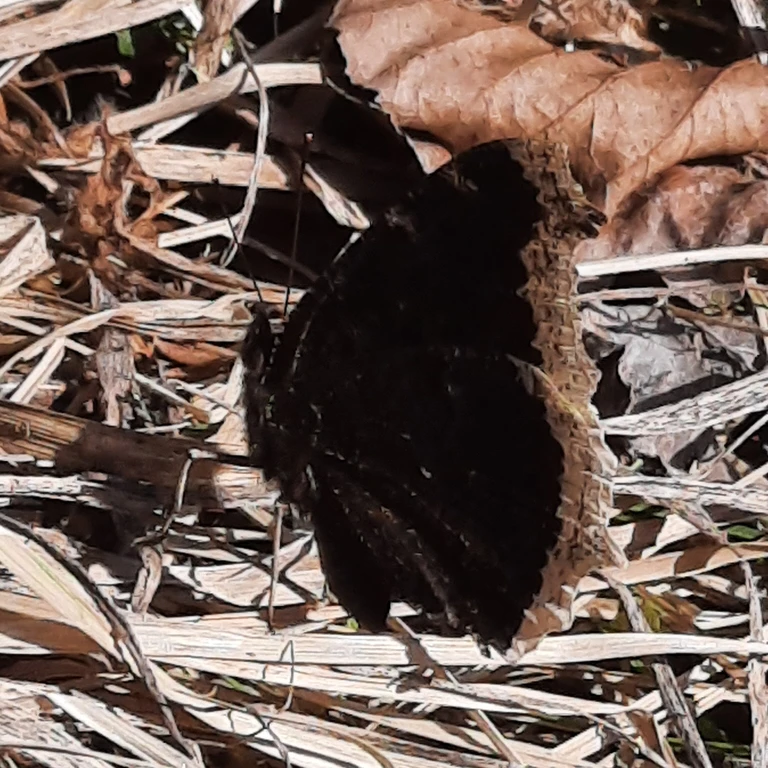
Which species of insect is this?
Nymphalis antiopa
